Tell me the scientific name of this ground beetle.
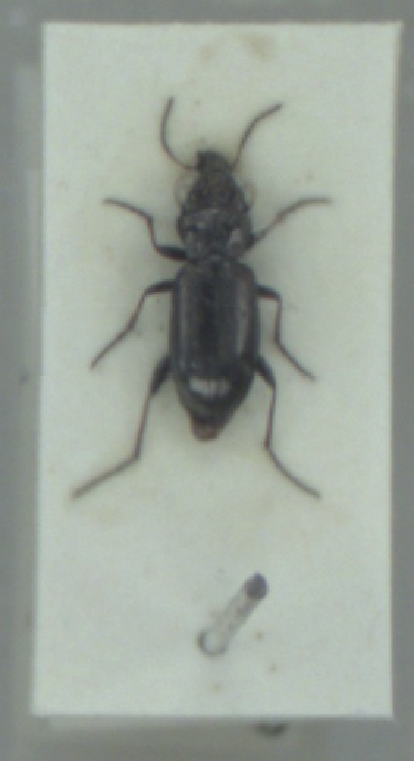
Notiophilus palustris
